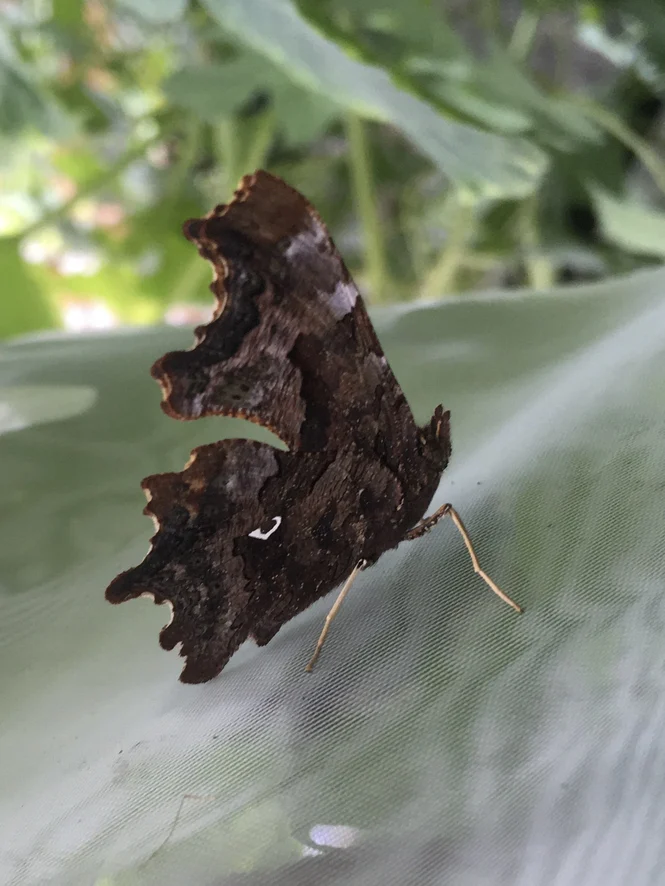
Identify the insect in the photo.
Polygonia c-album
